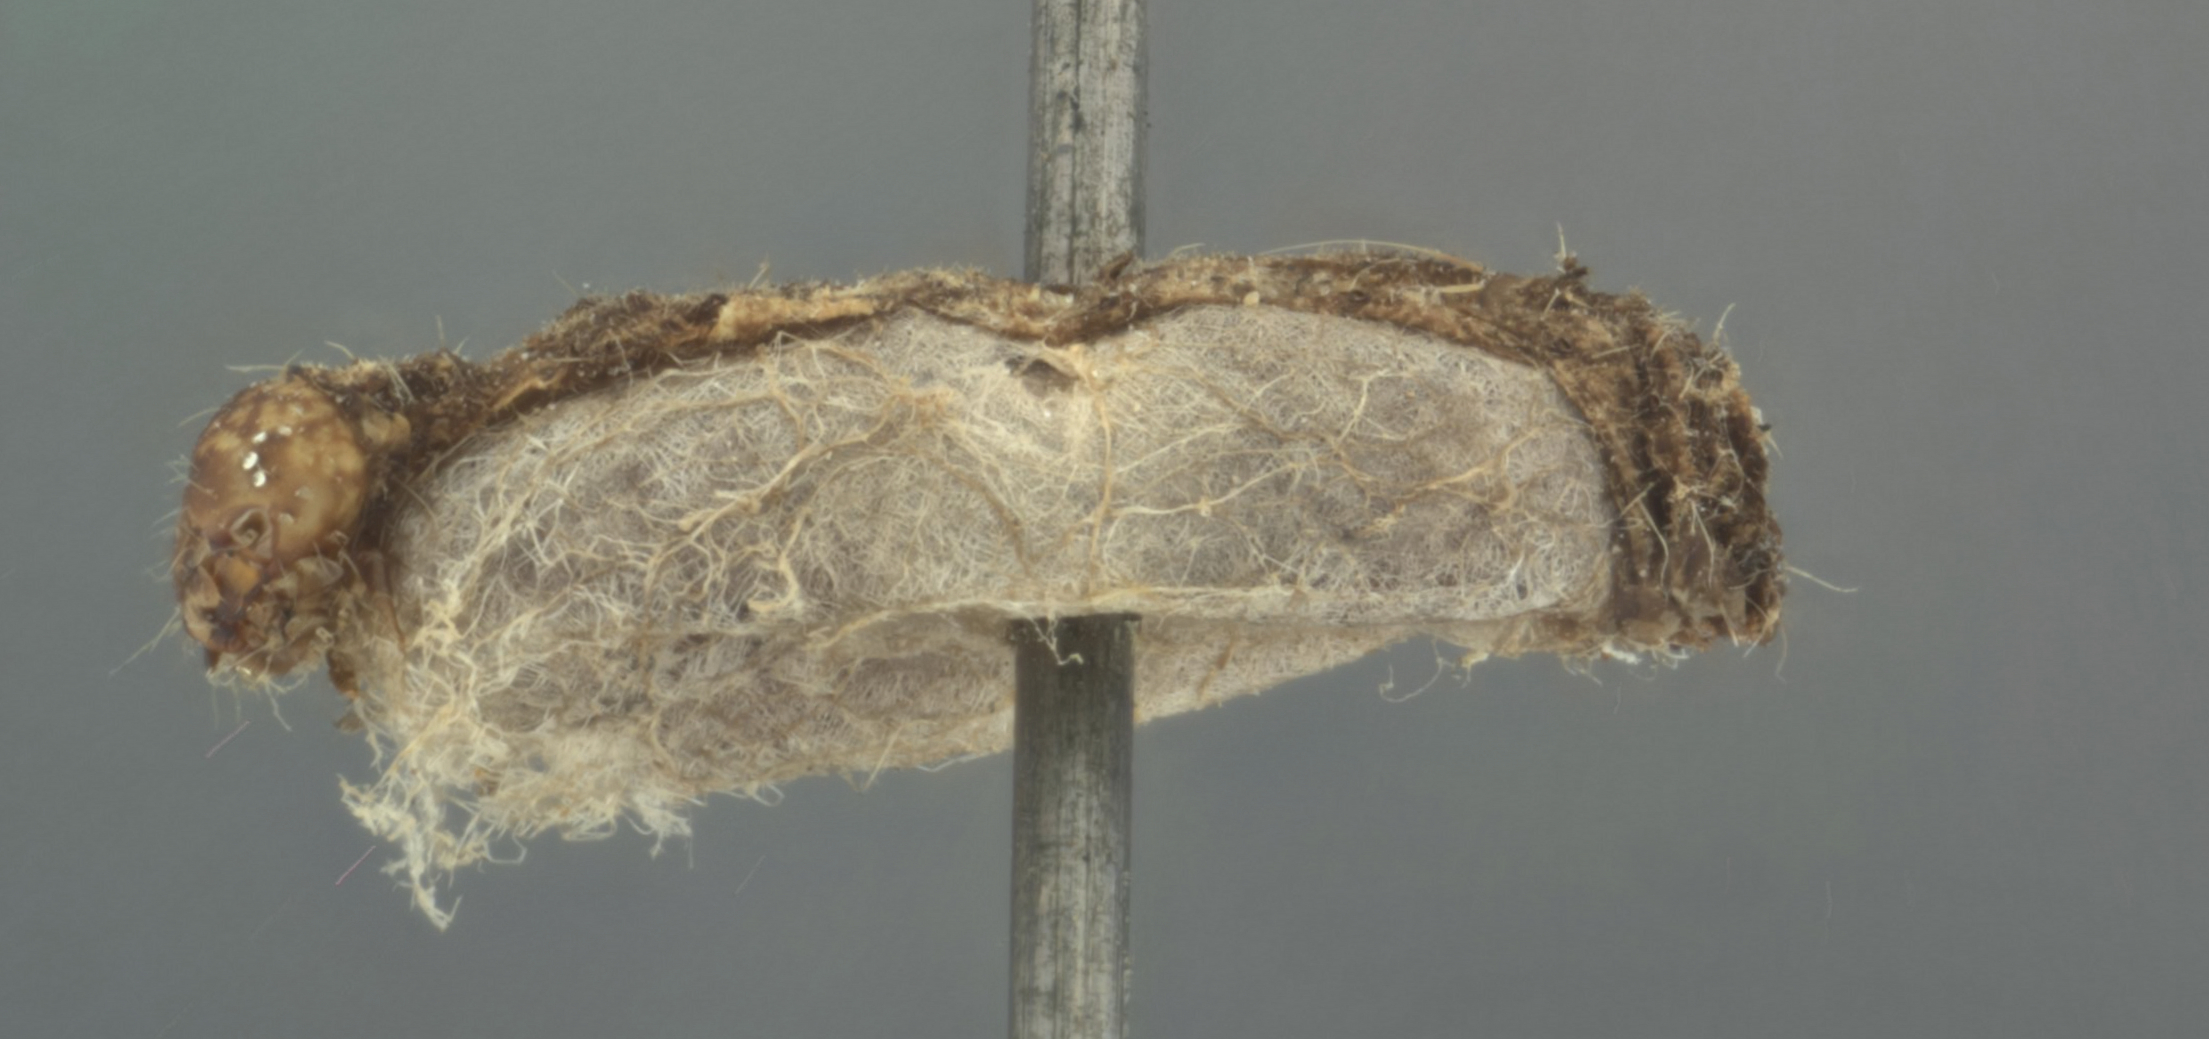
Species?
Limneria noctuae
